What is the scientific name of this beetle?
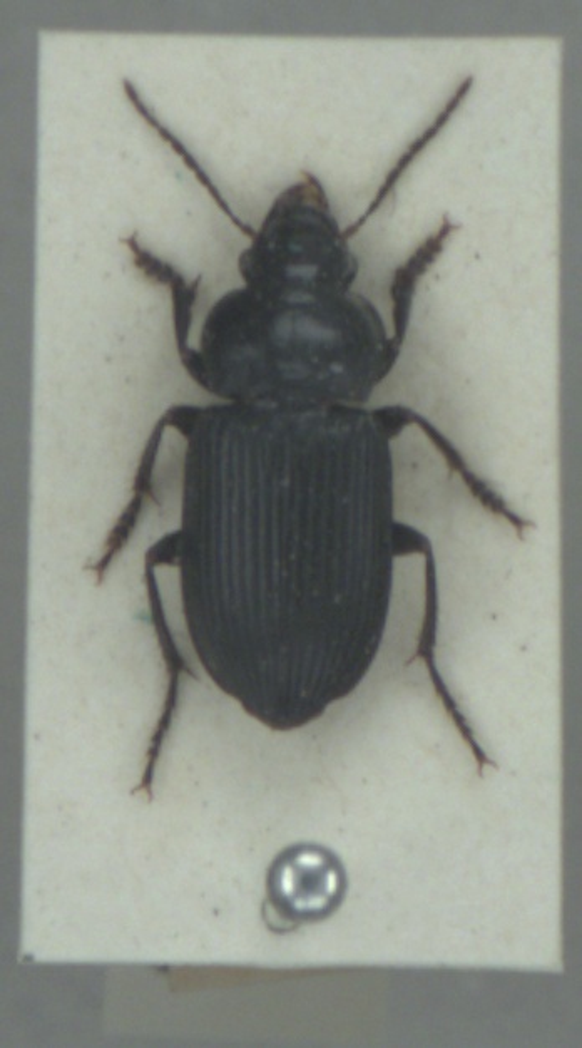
Anisodactylus nemorivagus
